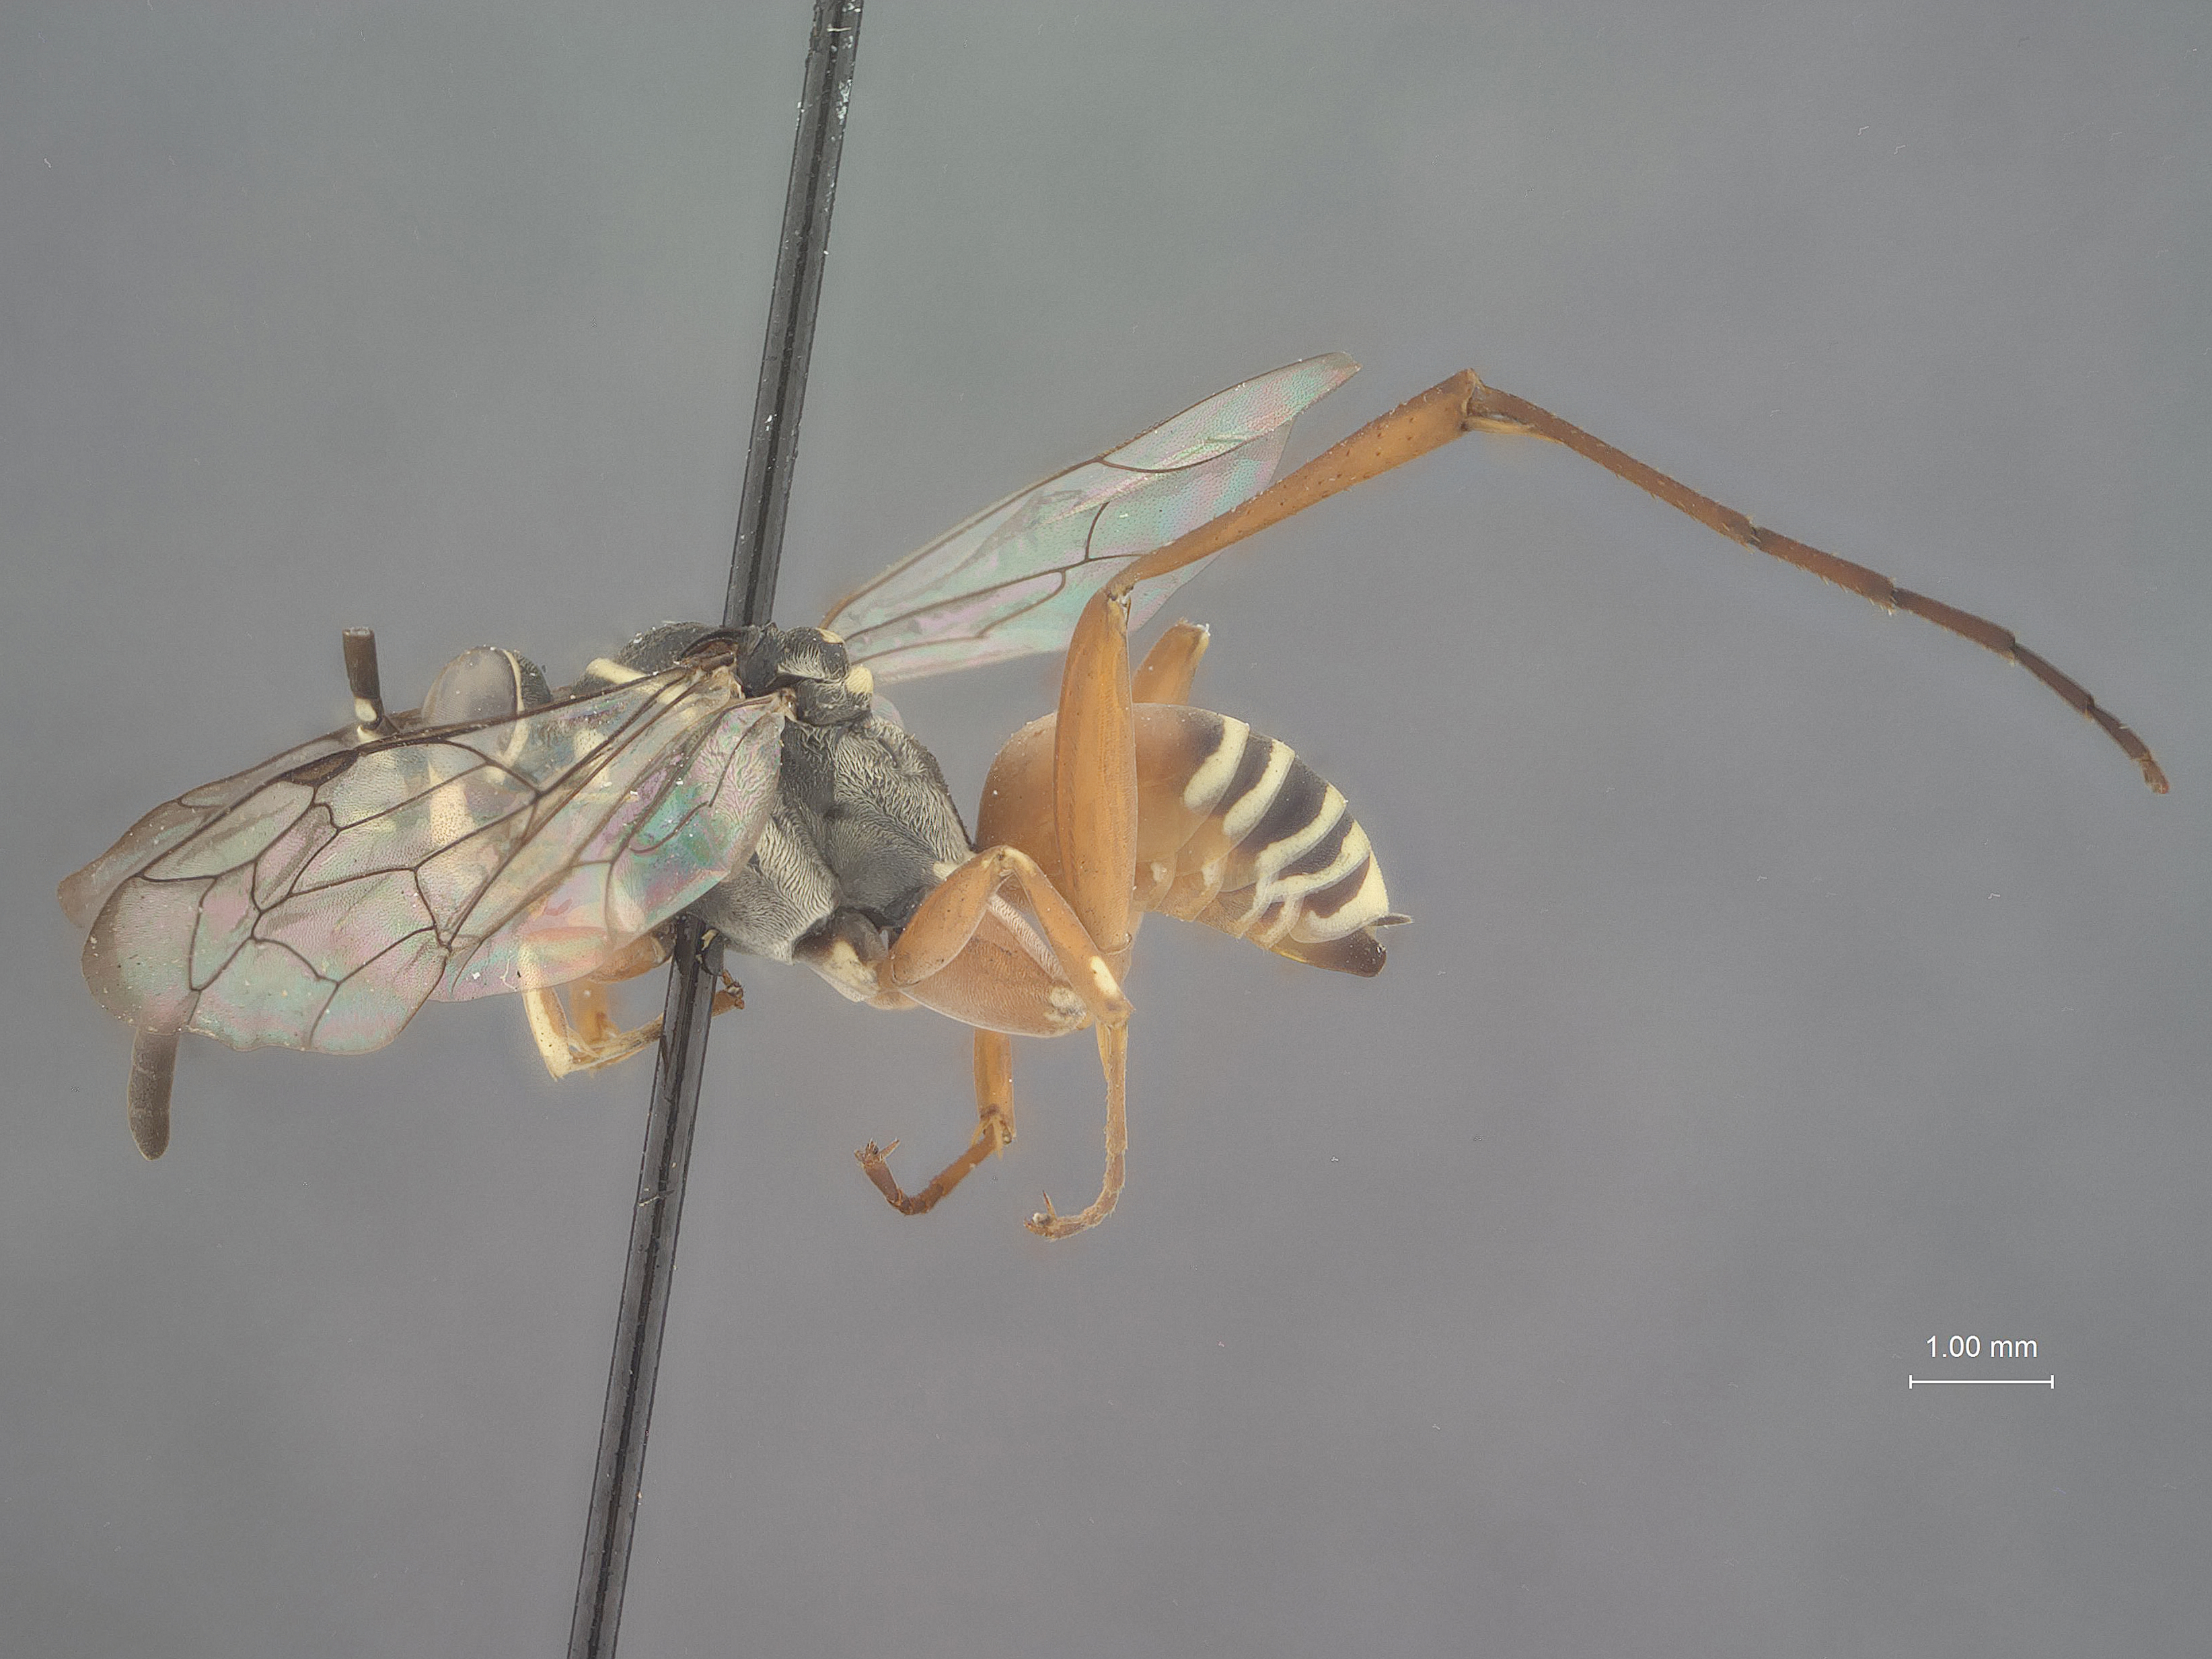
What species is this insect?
Ceropales basirufus
